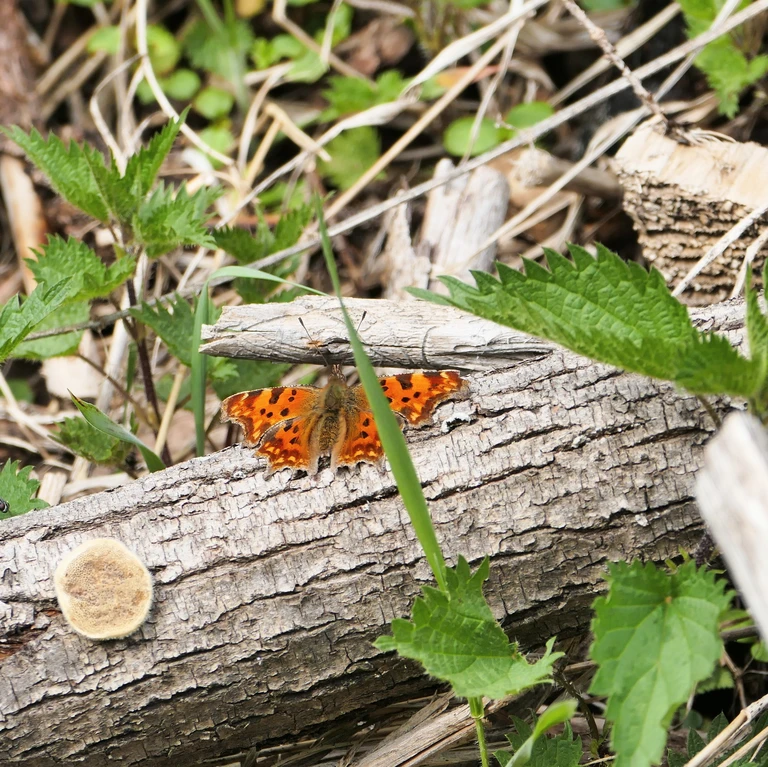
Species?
Polygonia c-album
